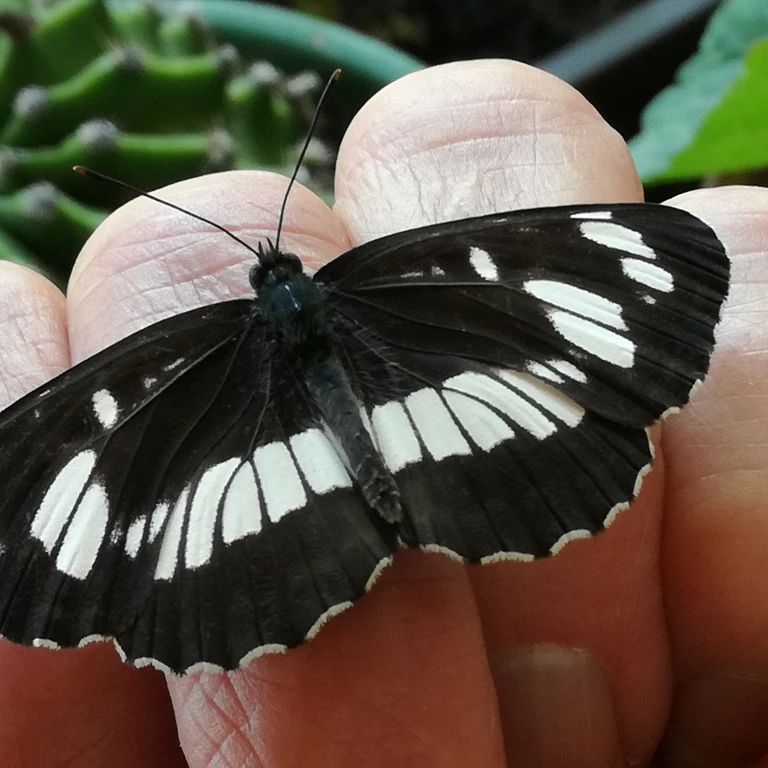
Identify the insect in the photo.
Neptis rivularis
